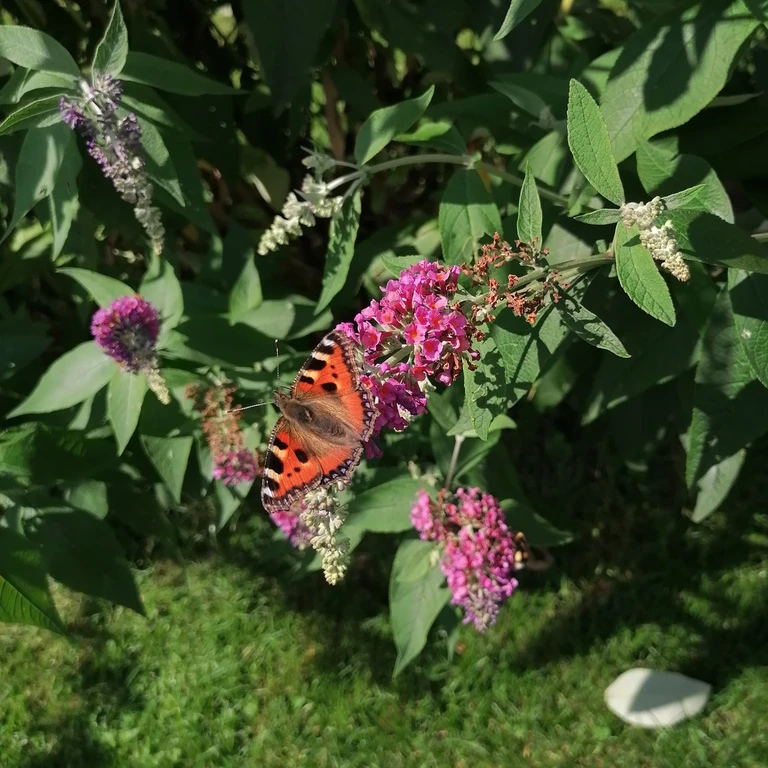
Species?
Aglais urticae
